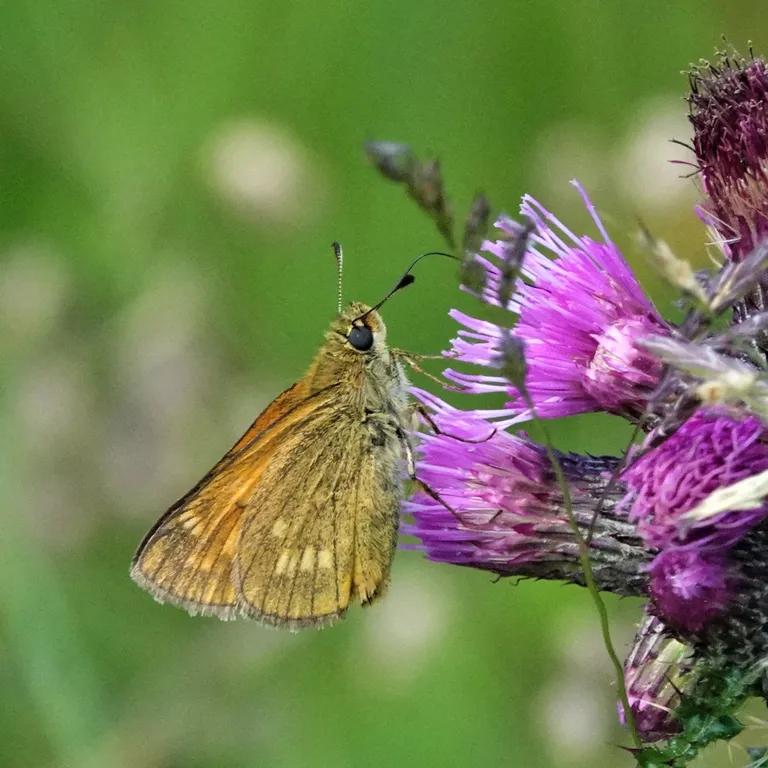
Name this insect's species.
Ochlodes sylvanus (also Ochlodes venata)
